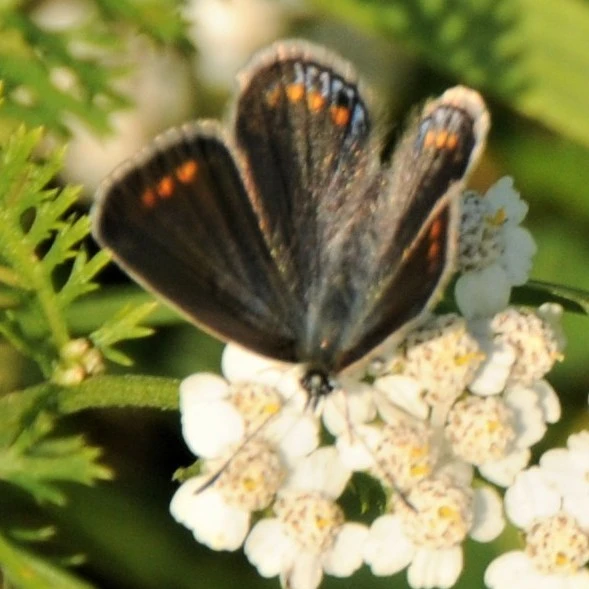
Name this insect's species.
Polyommatus icarus
